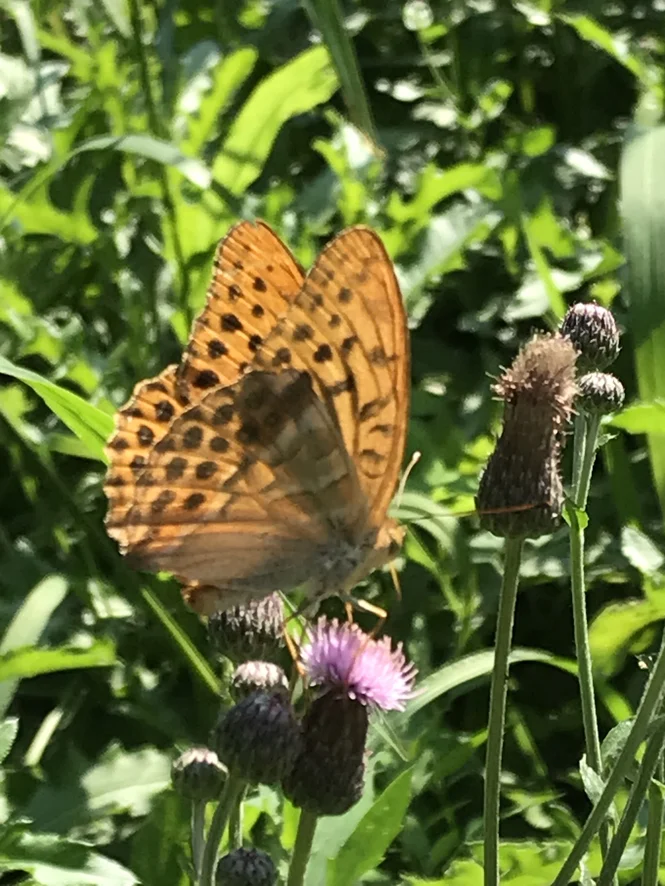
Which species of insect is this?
Argynnis paphia
